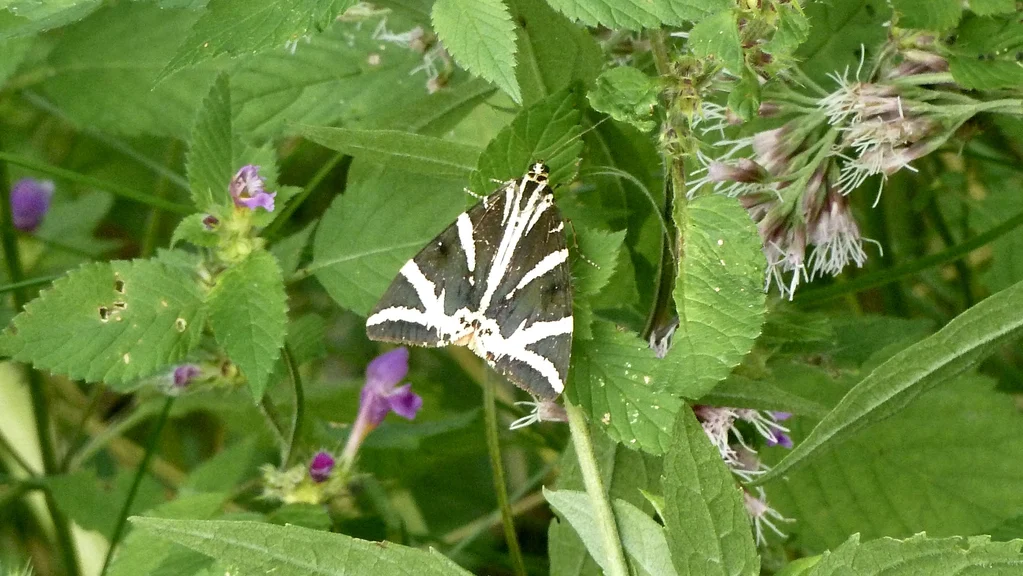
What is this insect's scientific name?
Euplagia quadripunctaria
